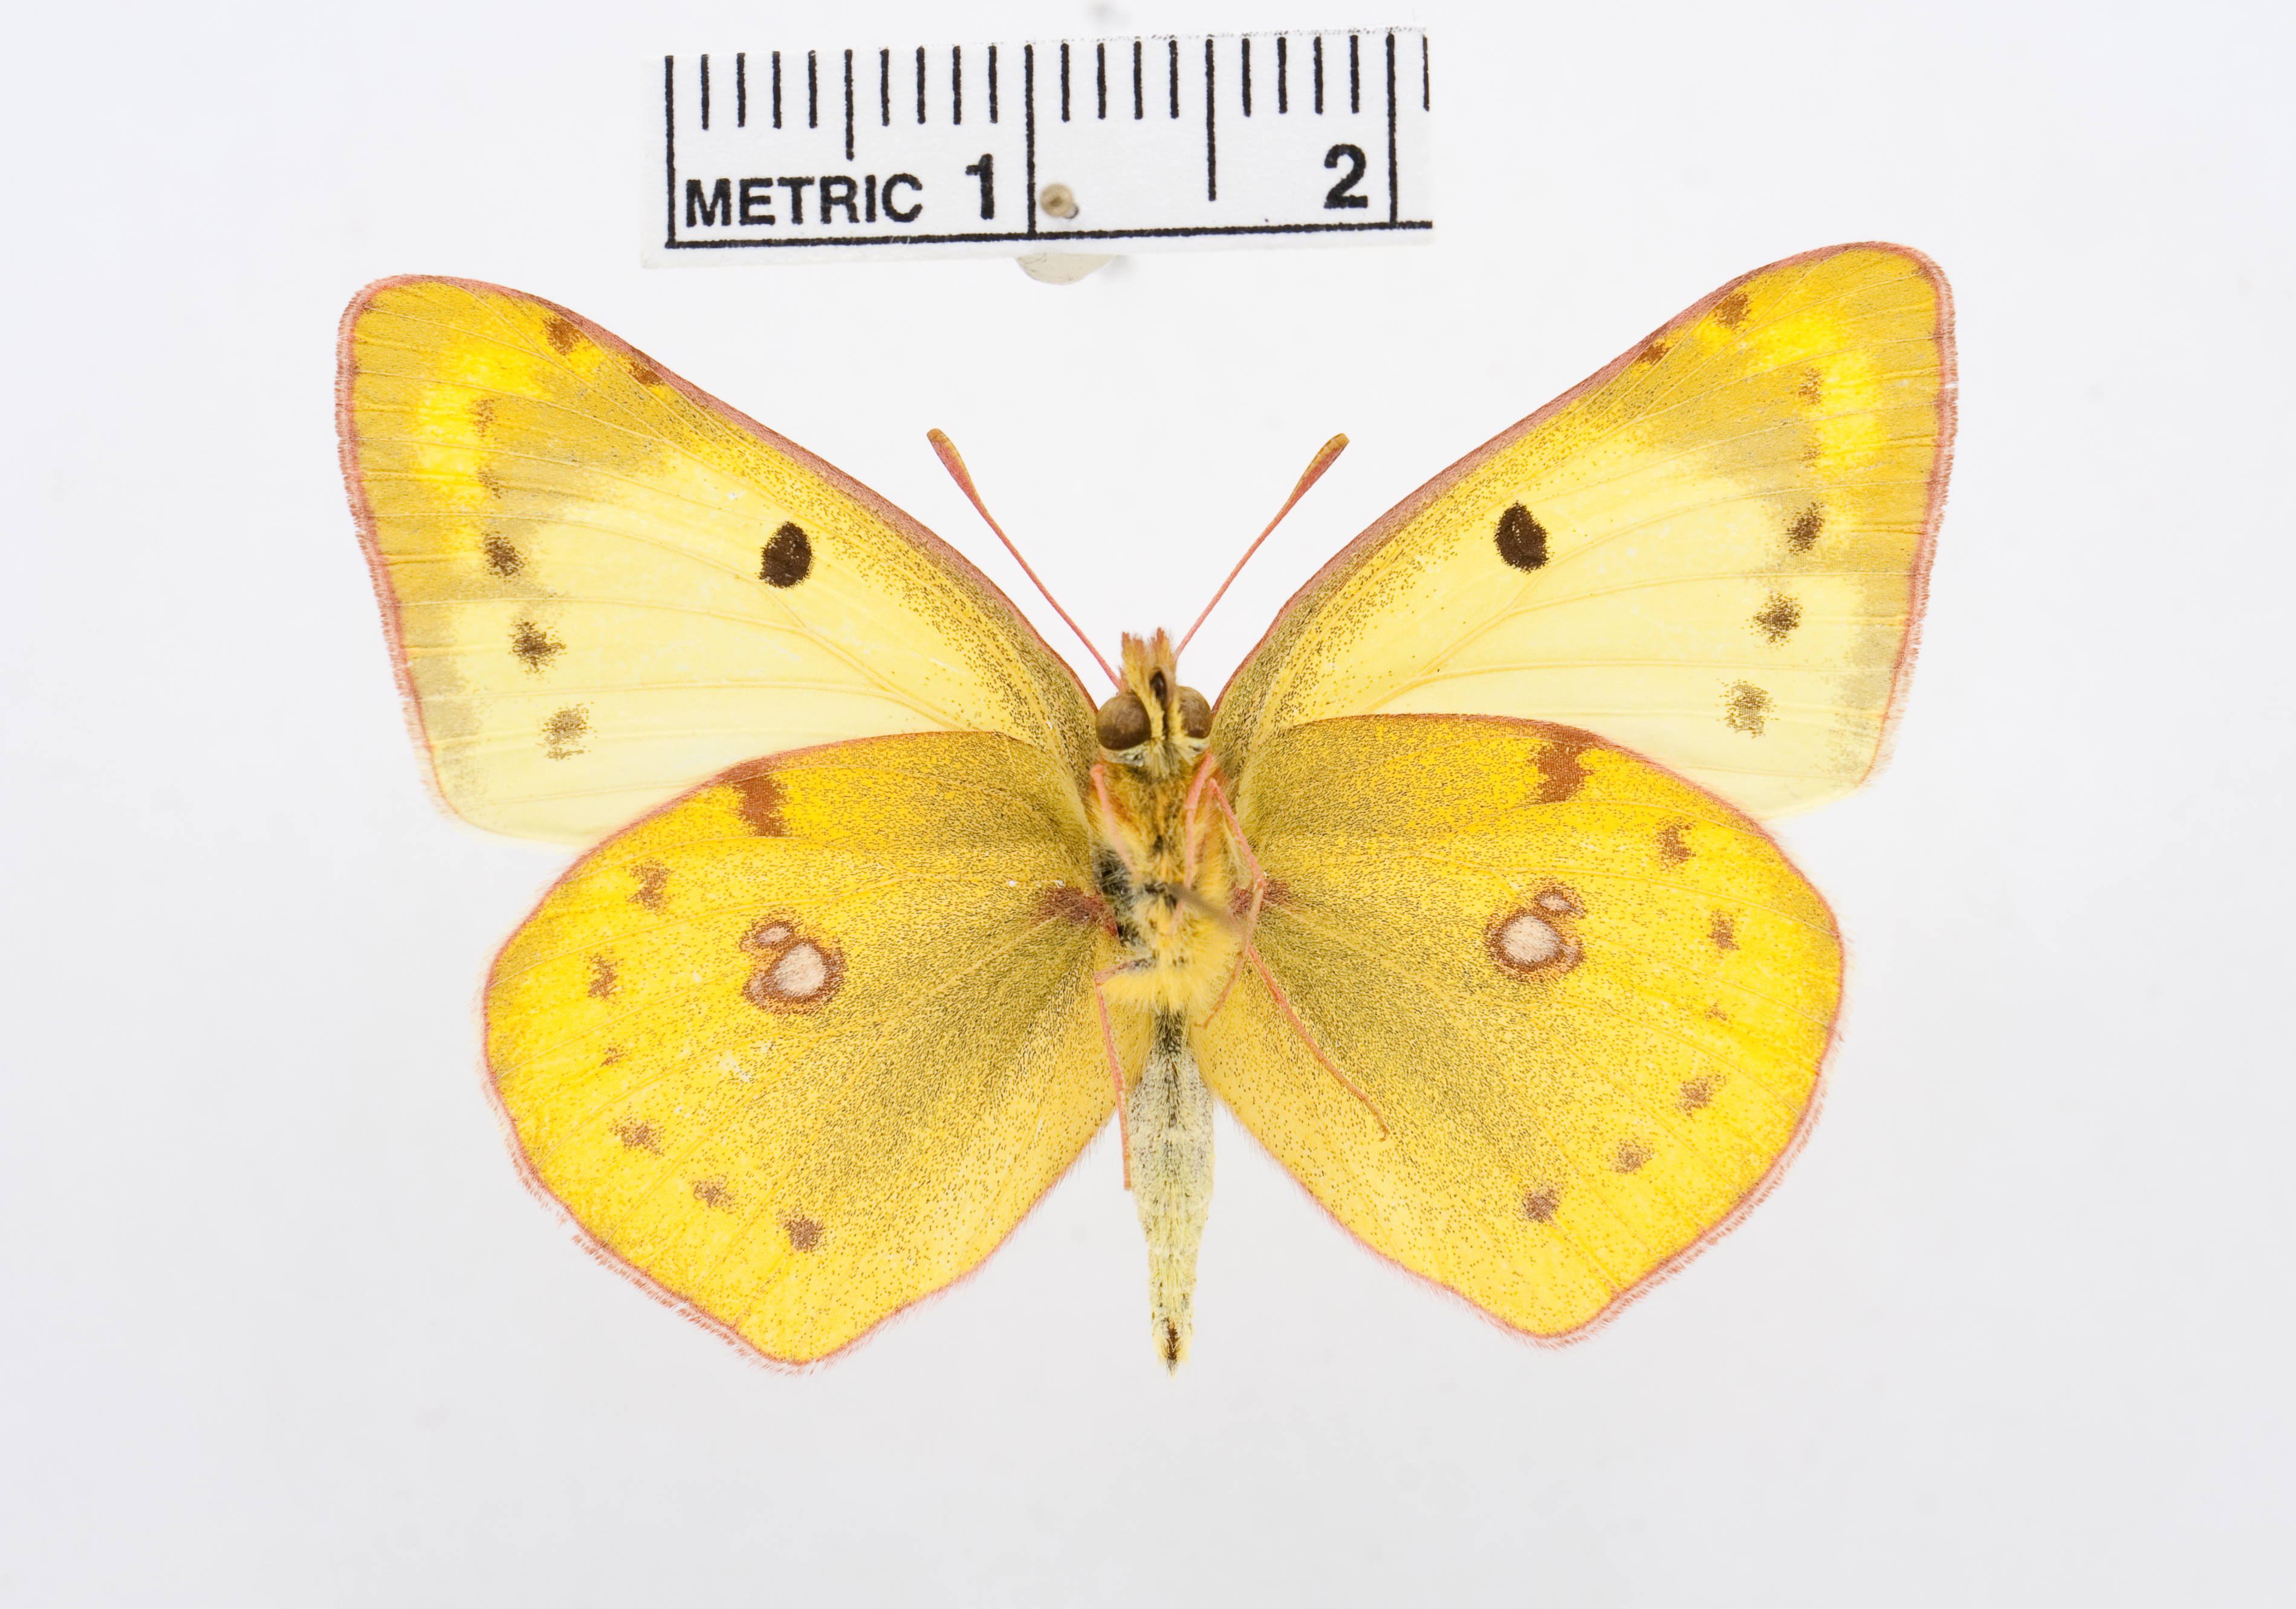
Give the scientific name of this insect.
Colias erate
